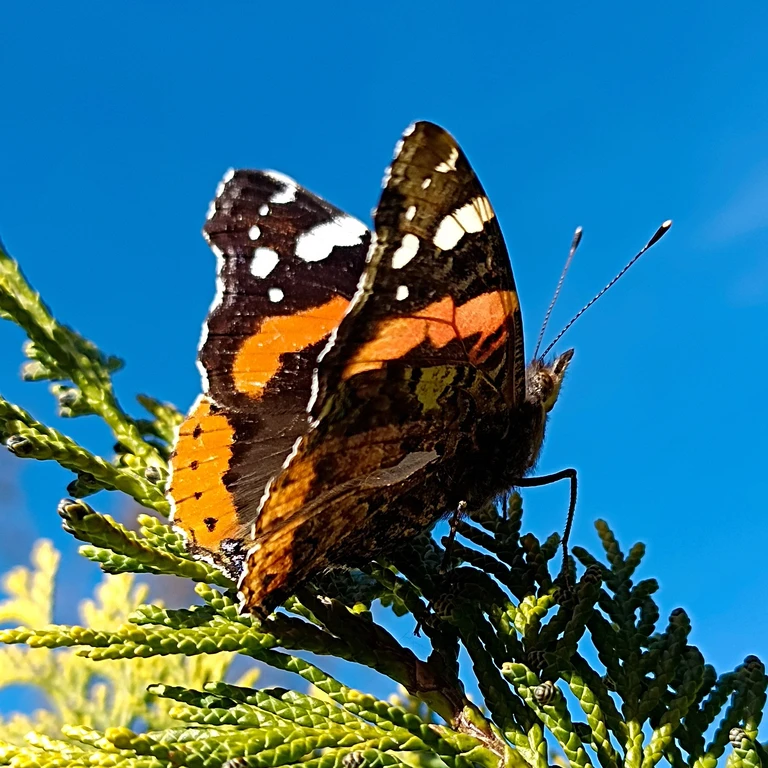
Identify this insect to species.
Vanessa atalanta
